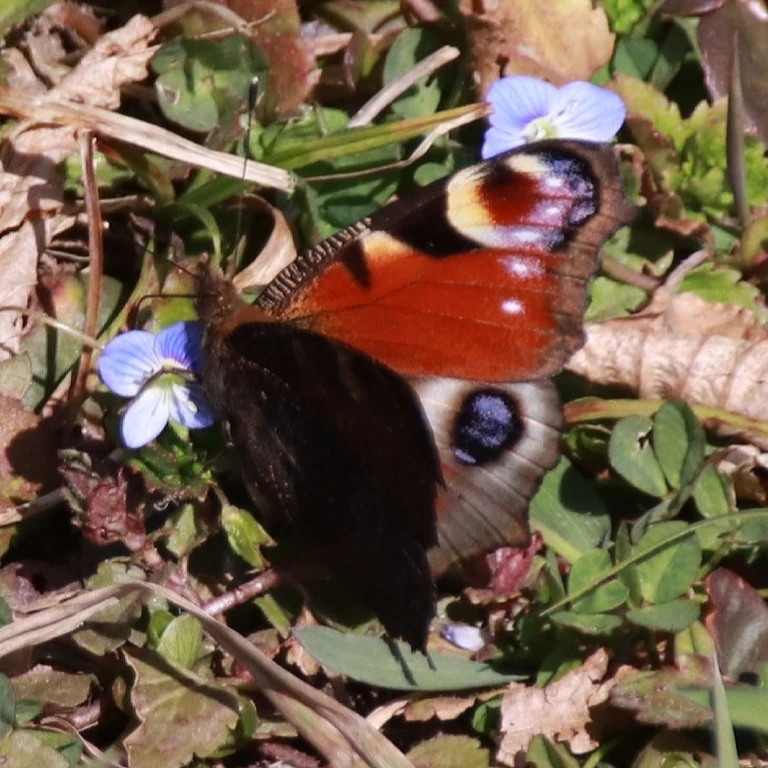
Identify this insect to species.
Aglais io
